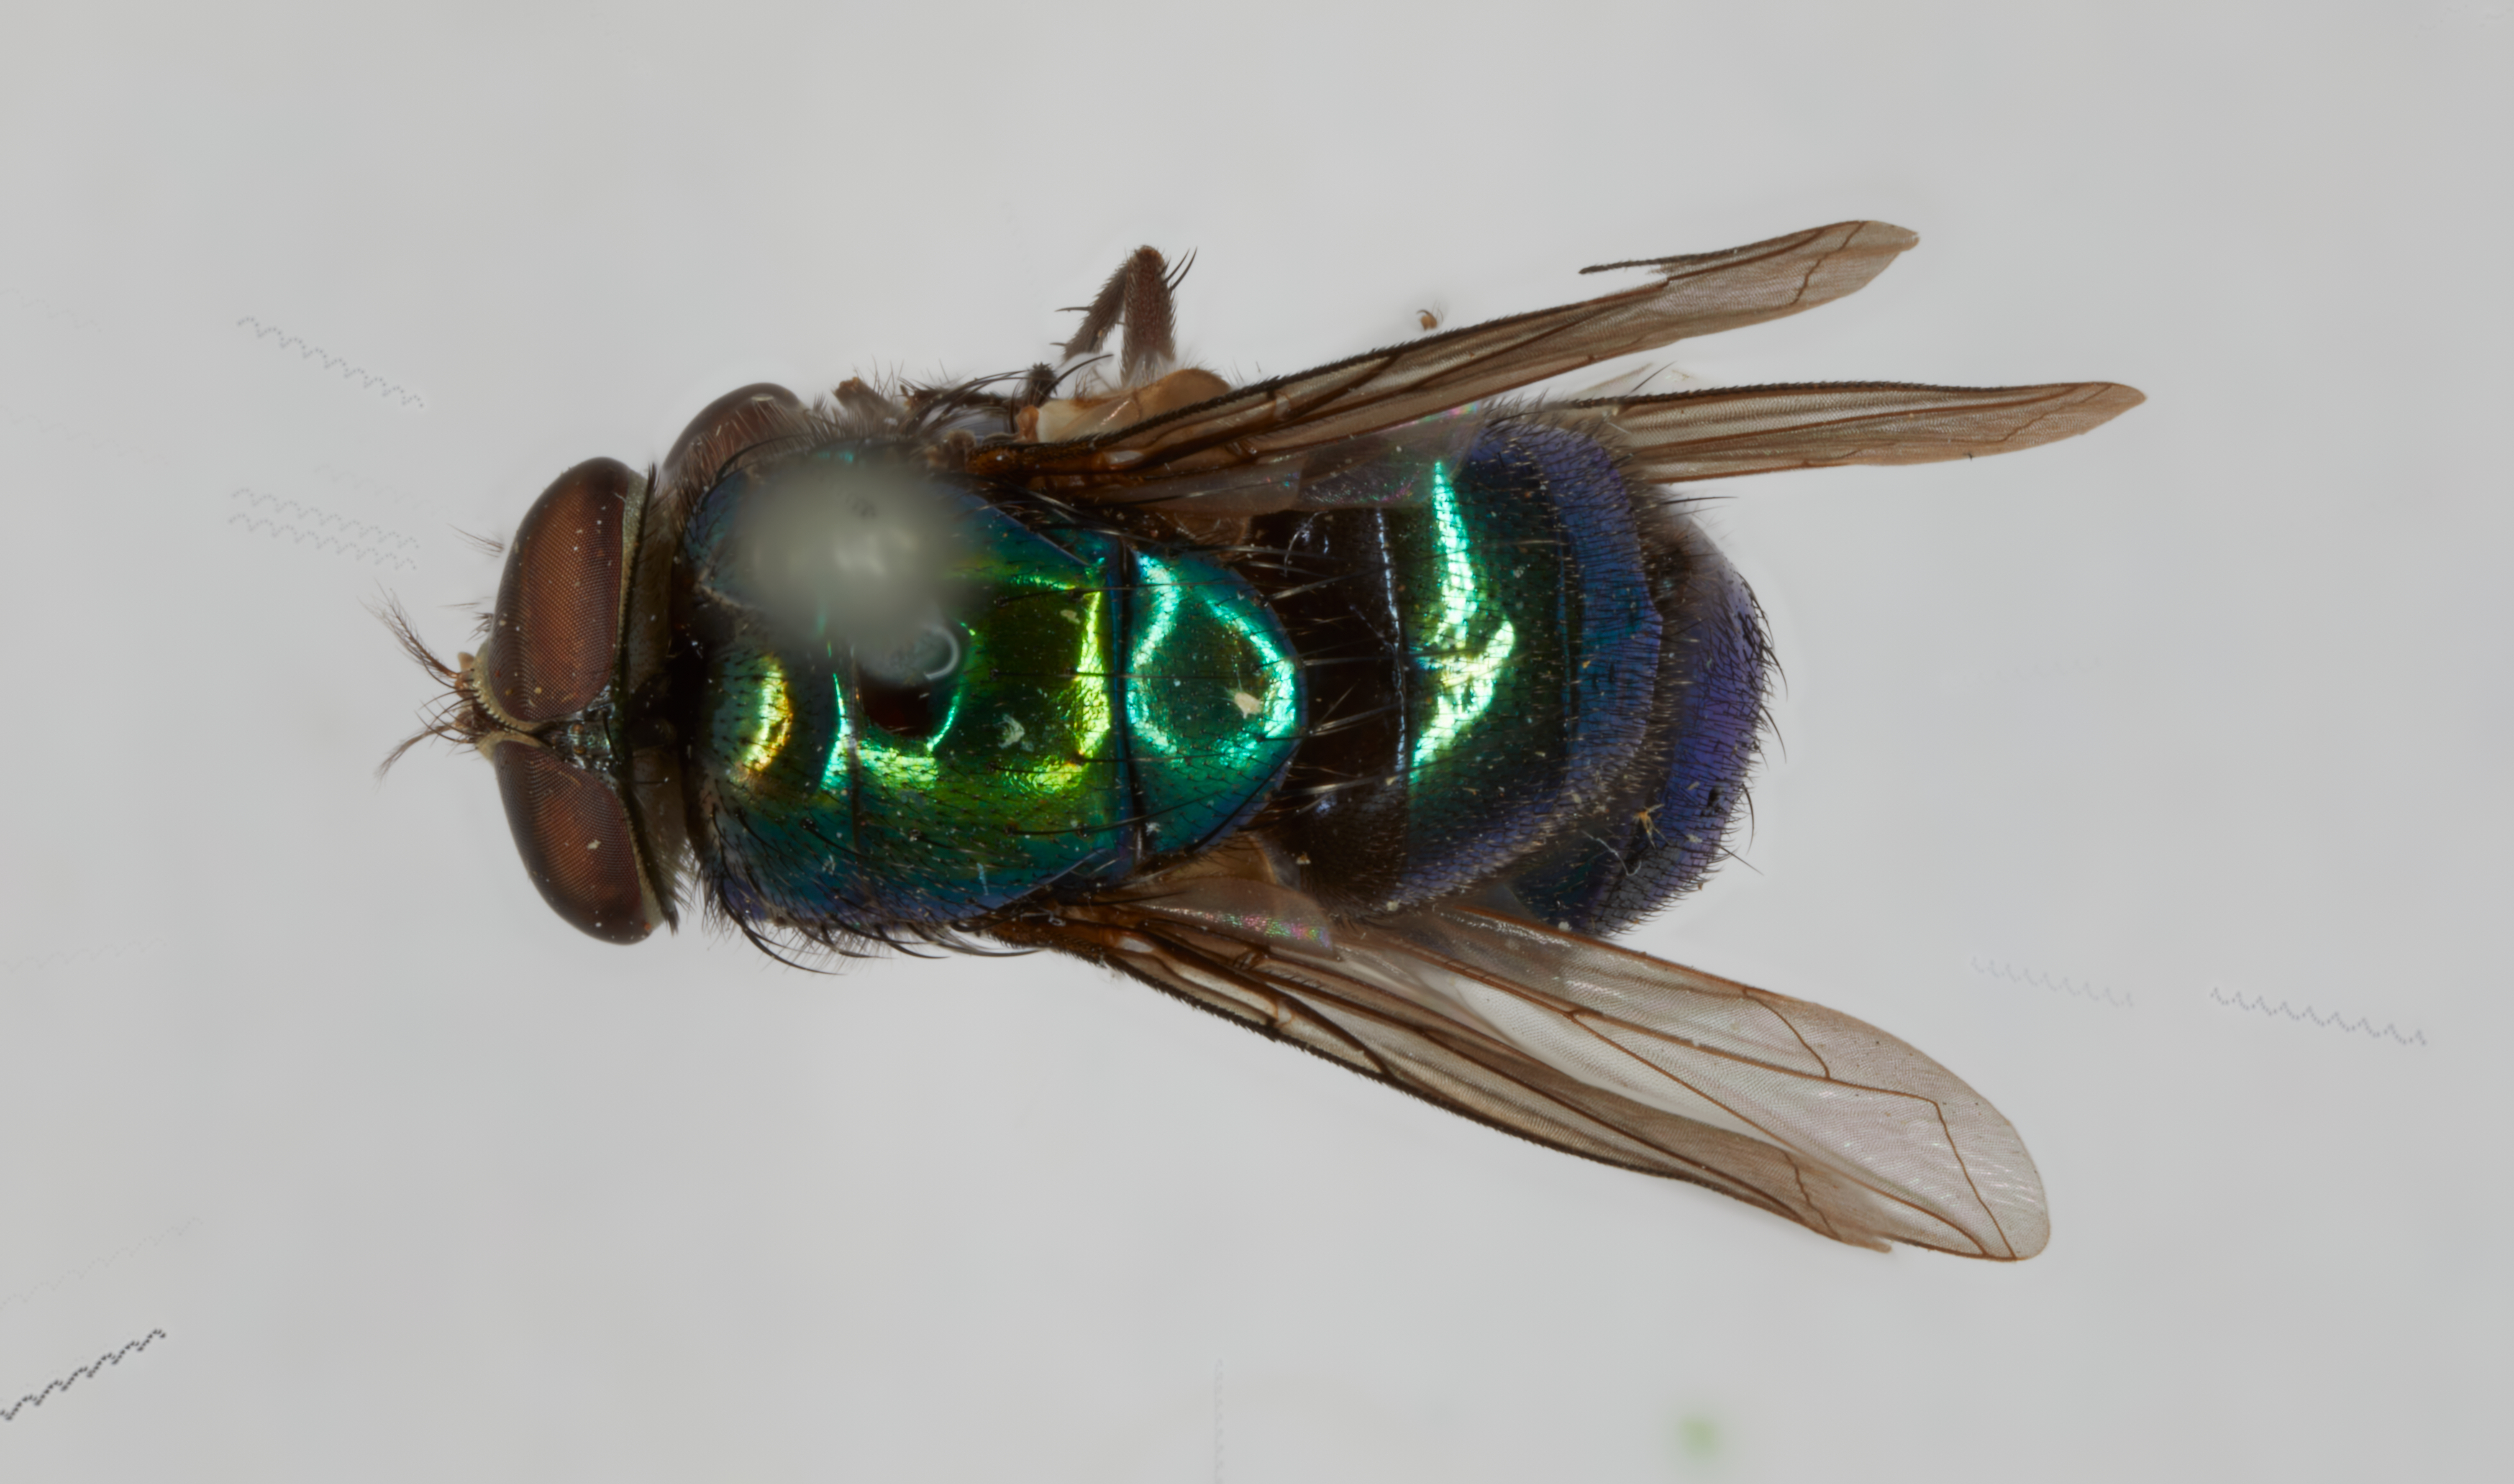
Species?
Lucilia hiriforceps (also Phaenicia eximia)
